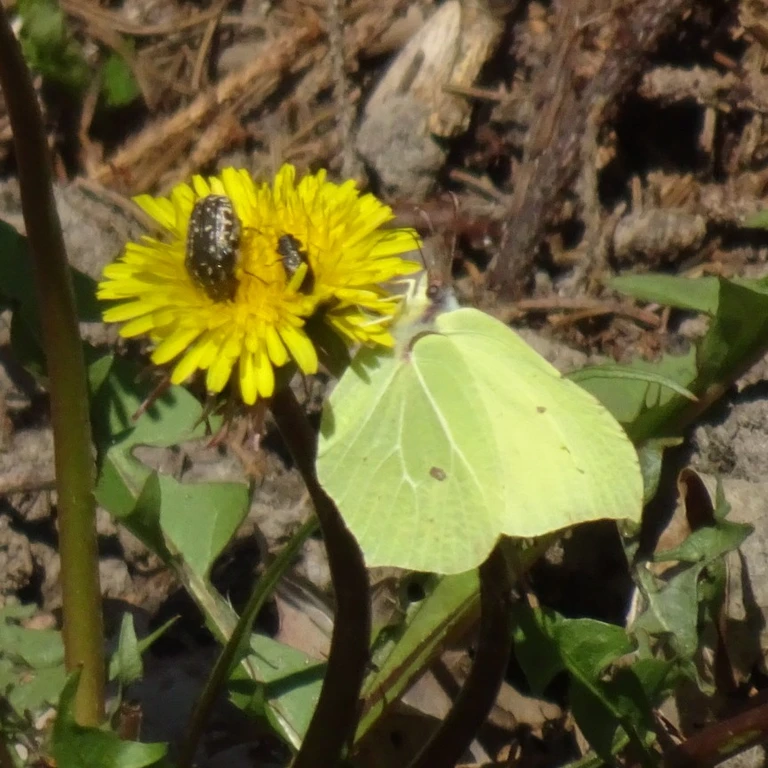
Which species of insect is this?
Gonepteryx rhamni
